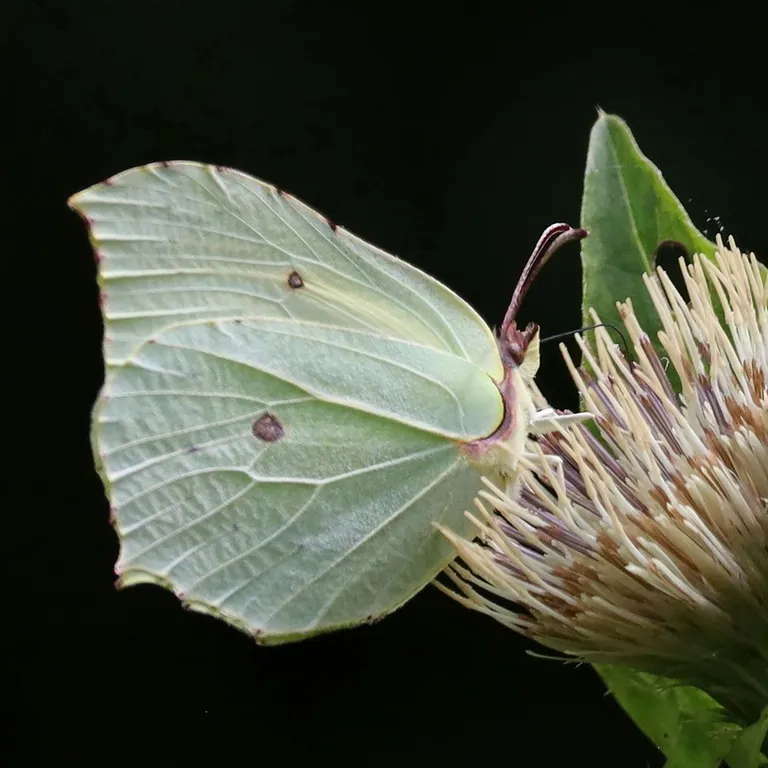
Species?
Gonepteryx rhamni
